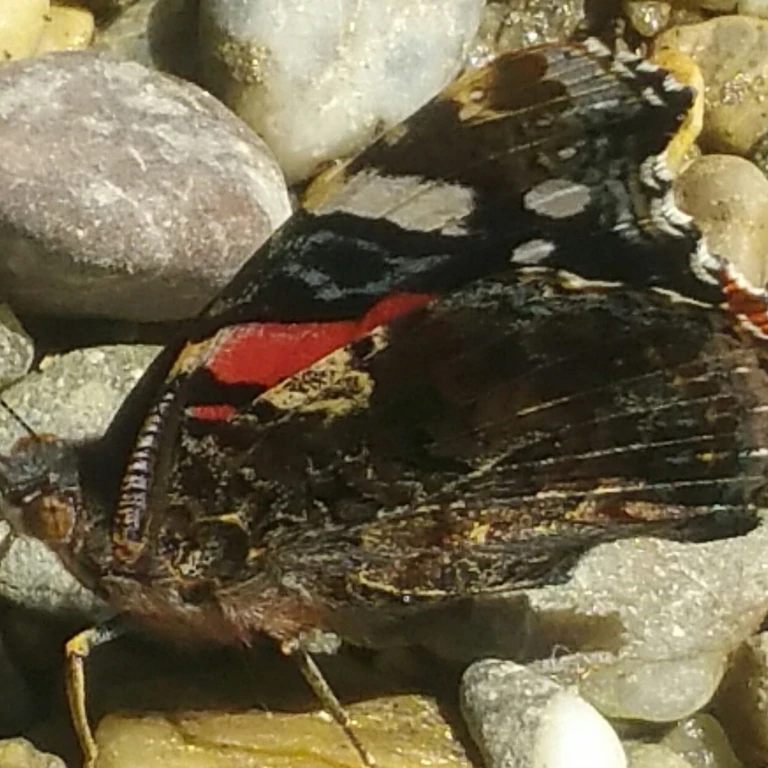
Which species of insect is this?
Vanessa atalanta
